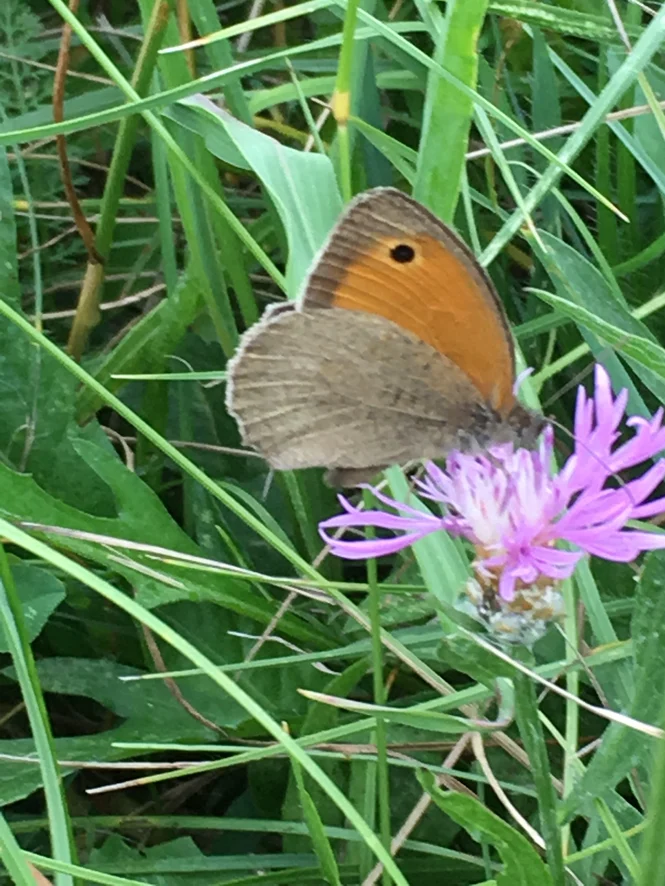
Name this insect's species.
Maniola jurtina
